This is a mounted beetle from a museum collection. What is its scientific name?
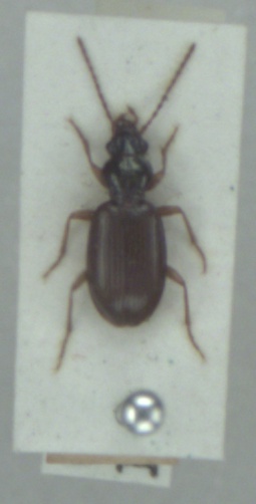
Sinechostictus stomoides
